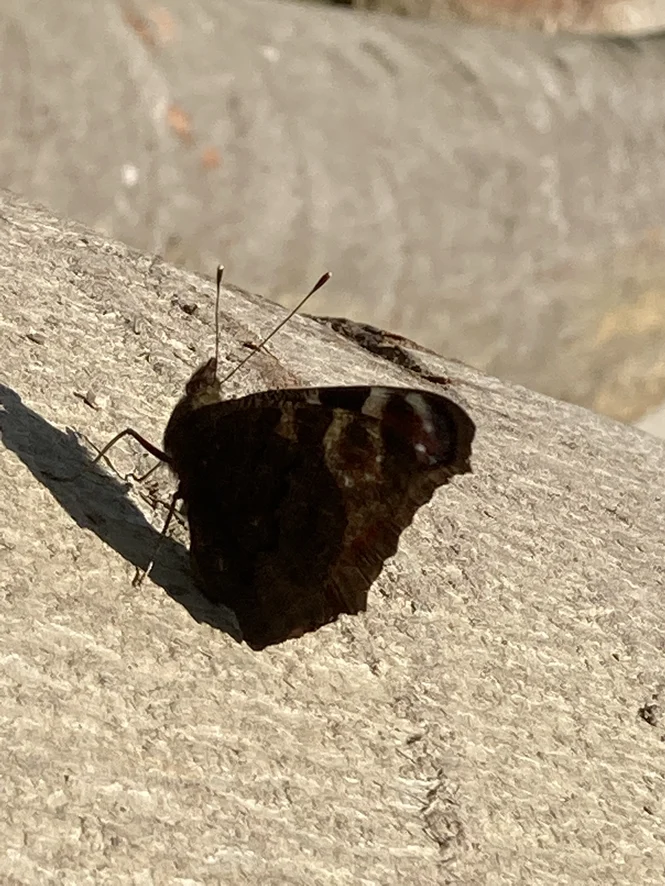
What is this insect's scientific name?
Aglais io
